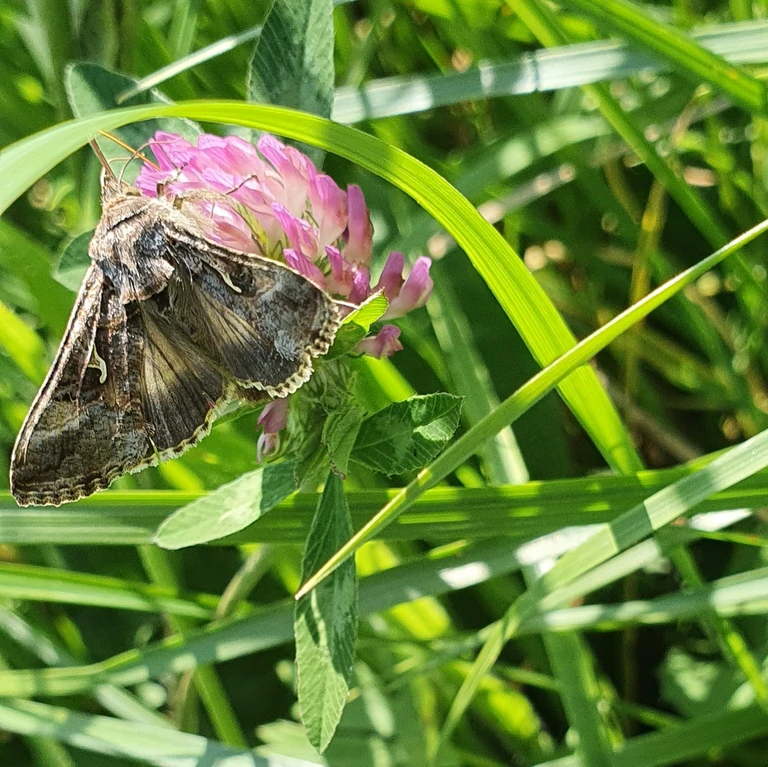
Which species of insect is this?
Autographa gamma
